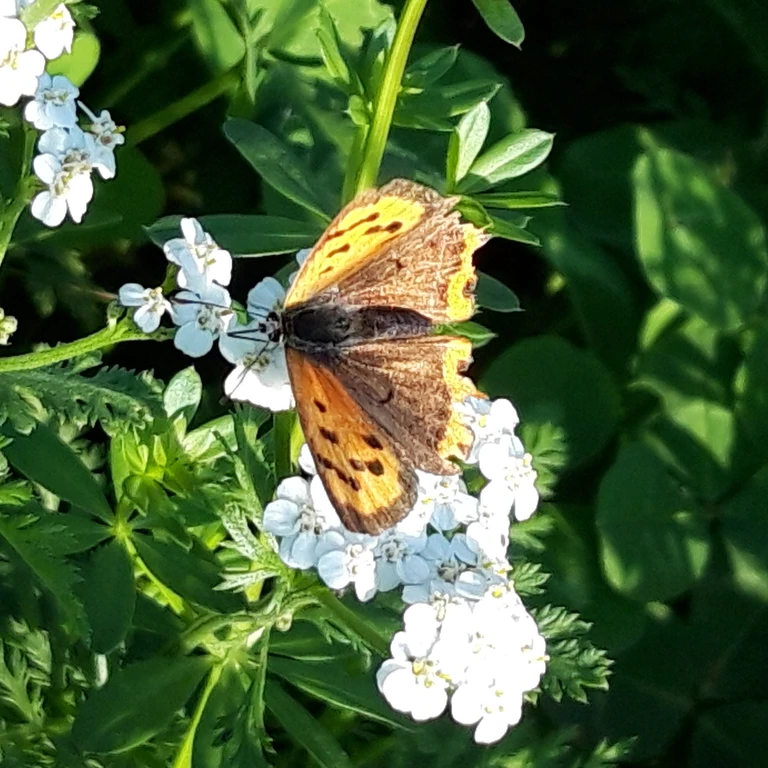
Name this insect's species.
Lycaena phlaeas
